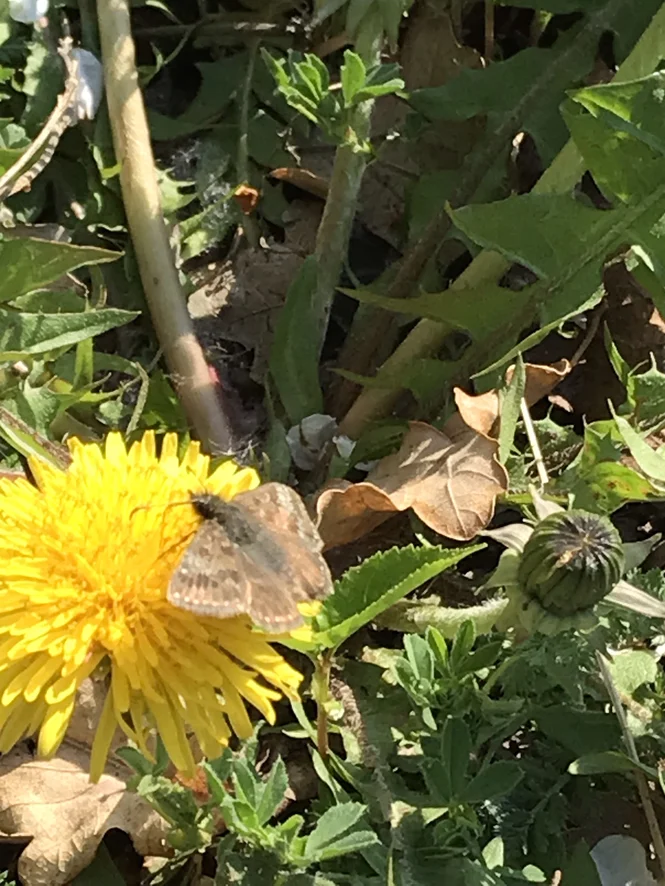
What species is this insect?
Erynnis tages
